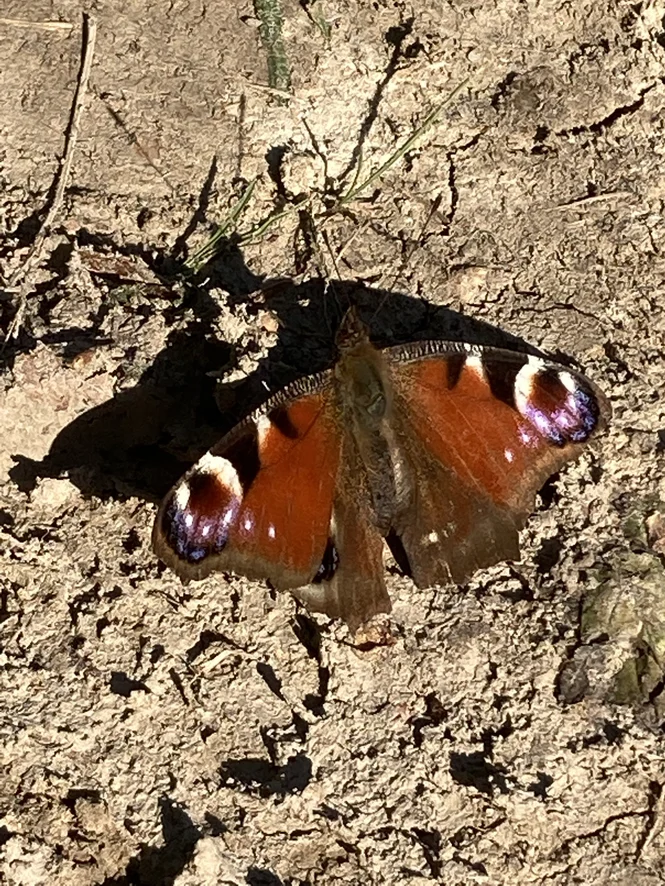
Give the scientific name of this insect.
Aglais io
